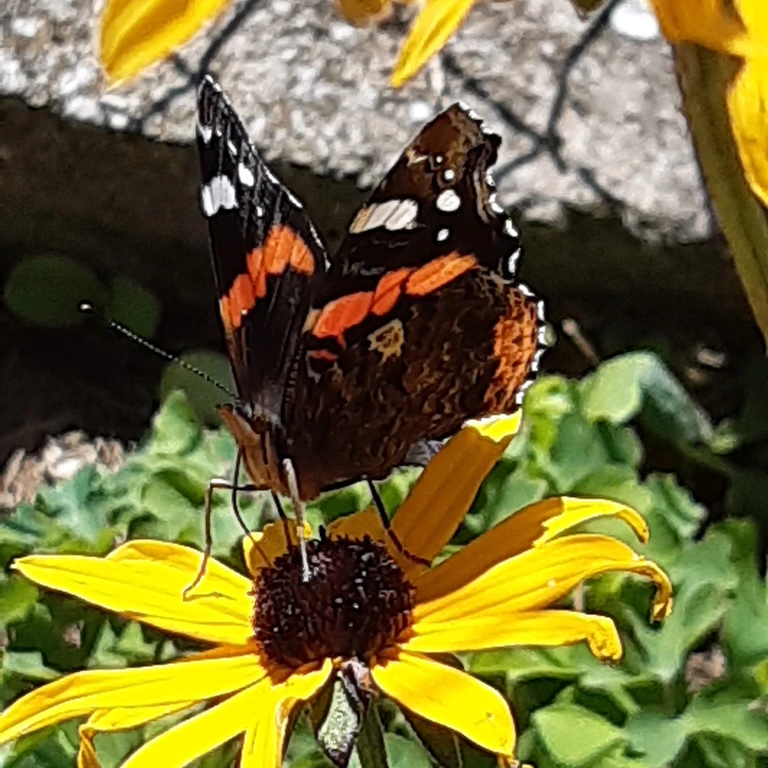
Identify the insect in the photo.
Vanessa atalanta
